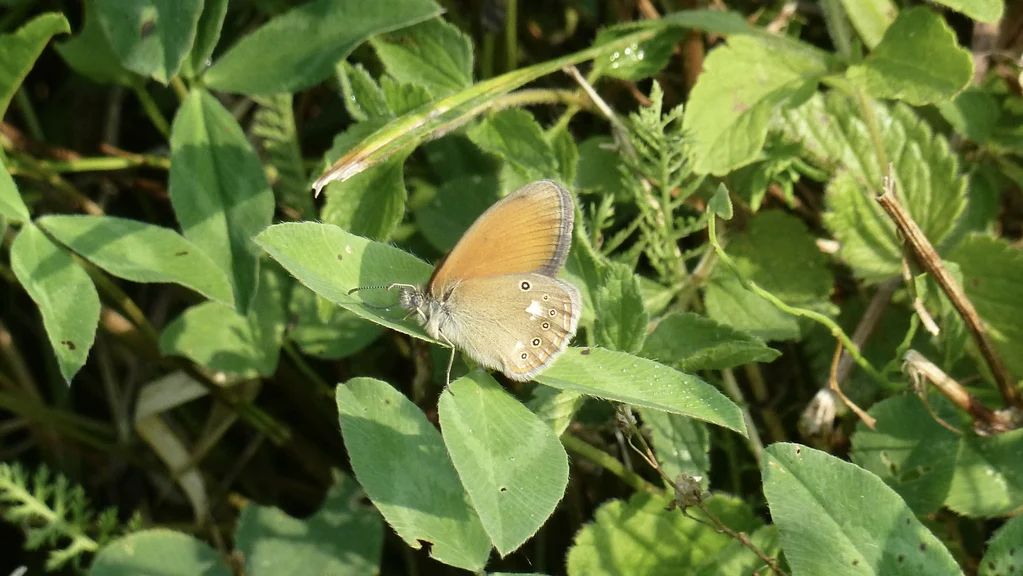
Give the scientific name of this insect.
Coenonympha glycerion (also Coenonympha iphis)
